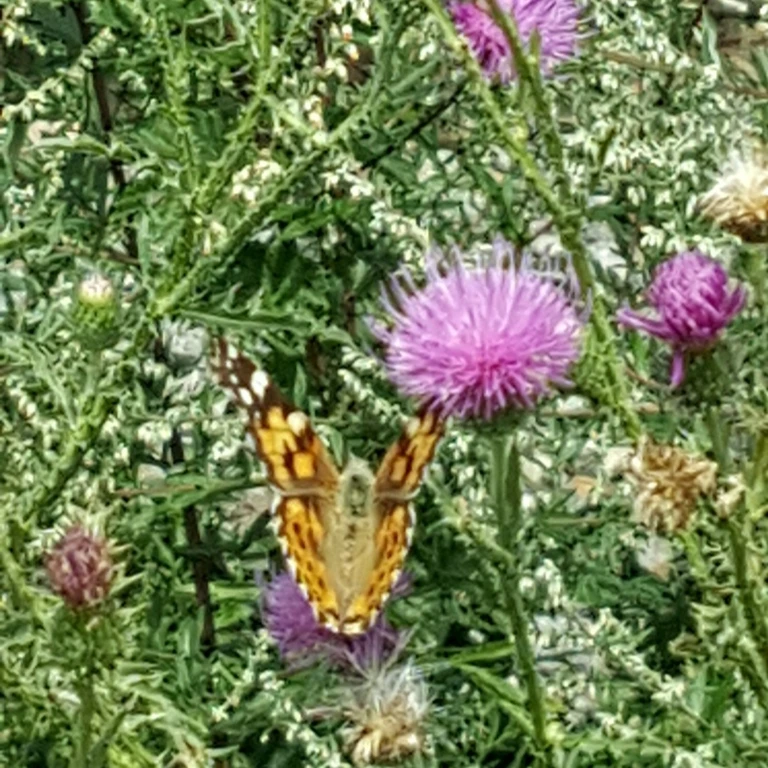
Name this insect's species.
Vanessa cardui
